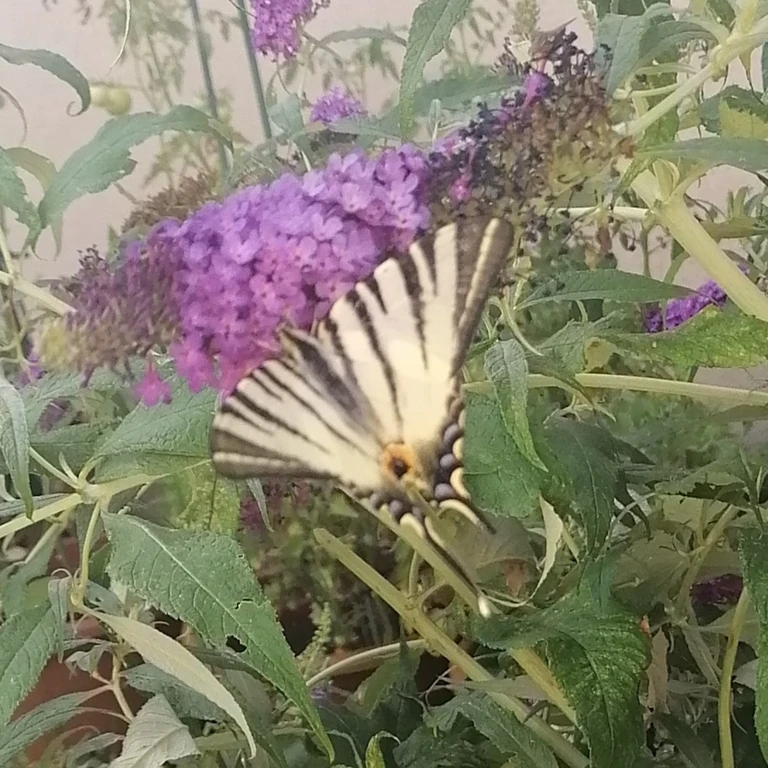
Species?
Iphiclides podalirius
